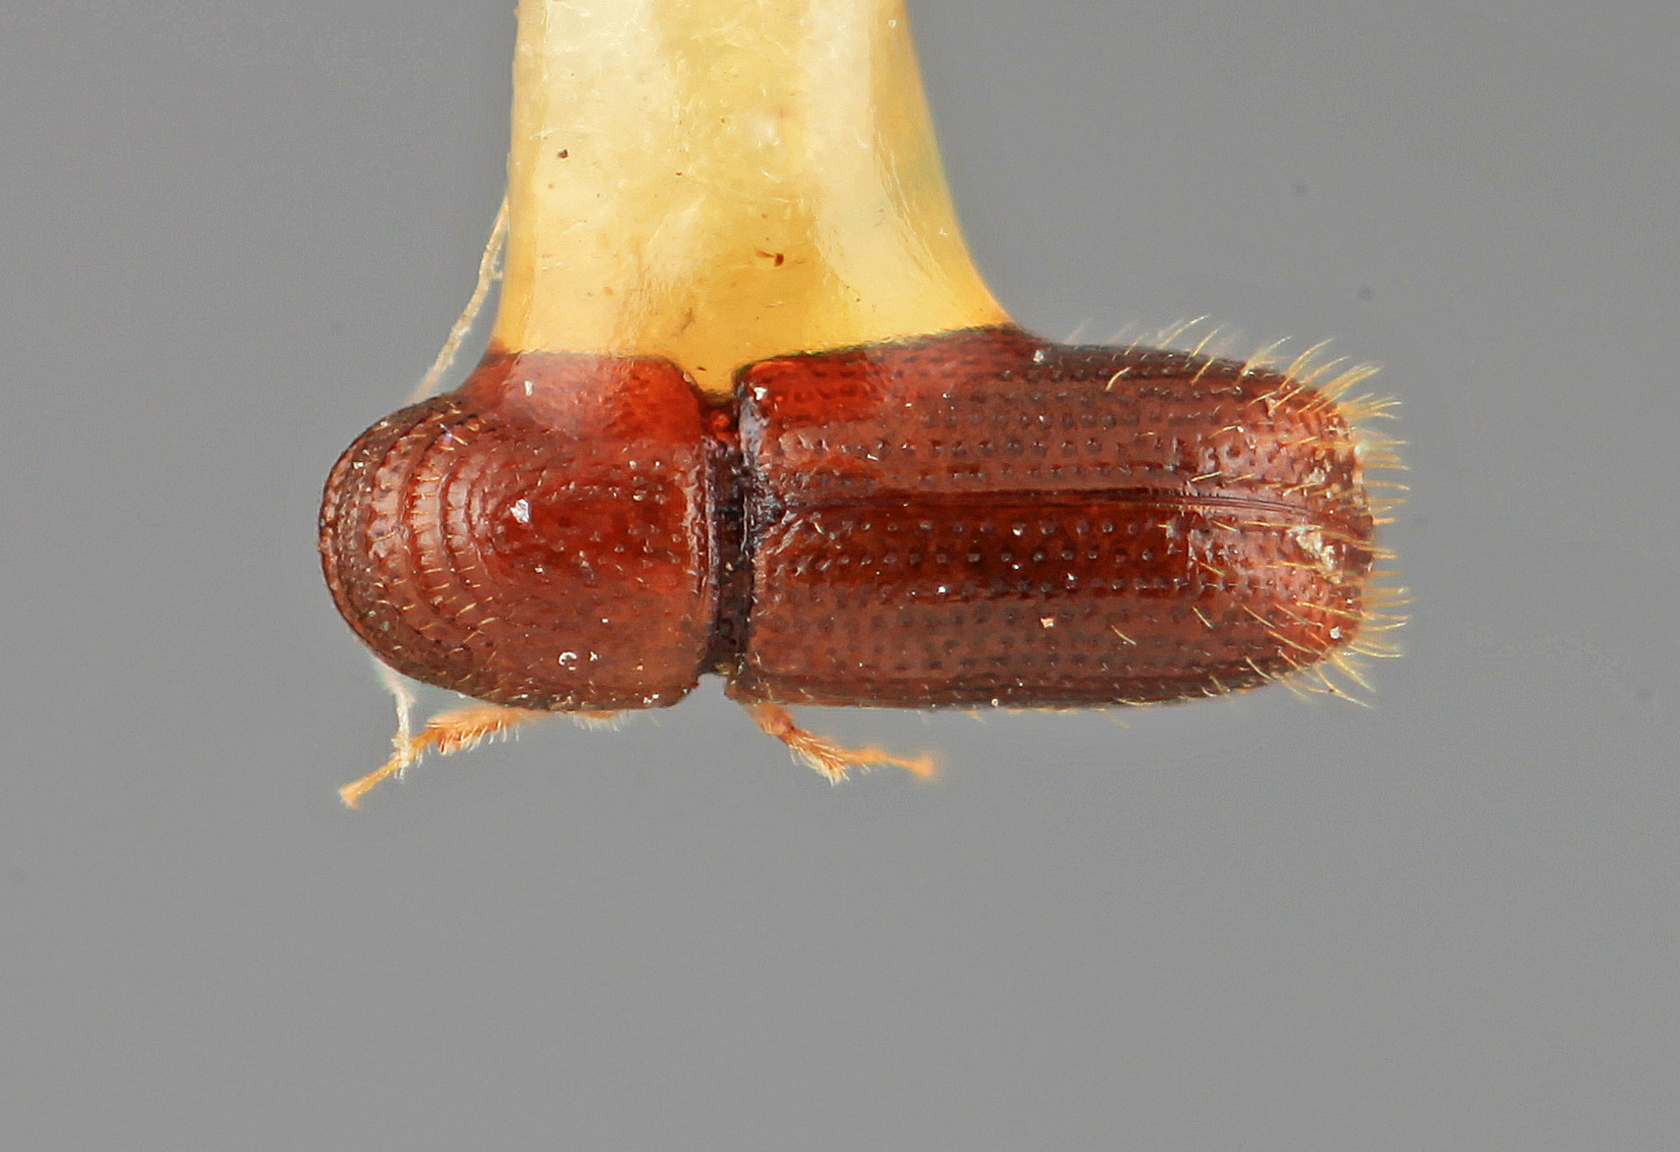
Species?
Pityophthorus paulus
